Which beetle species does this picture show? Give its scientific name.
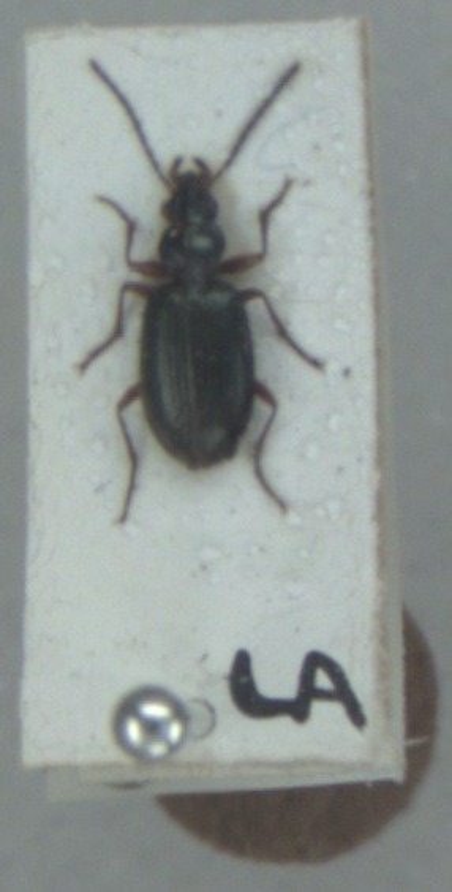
Bembidion monticola
